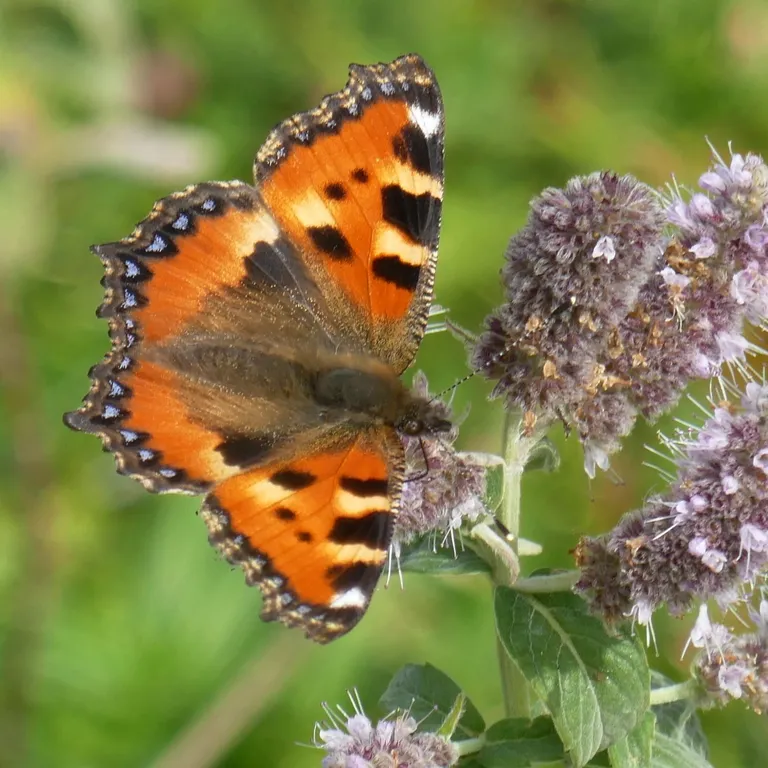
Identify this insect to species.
Aglais urticae
